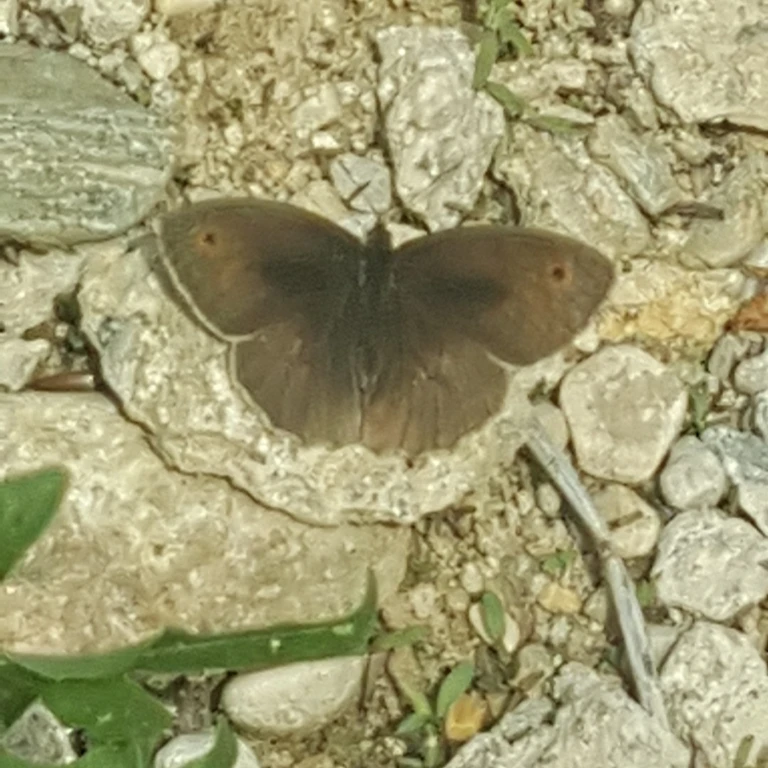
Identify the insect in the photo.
Maniola jurtina
